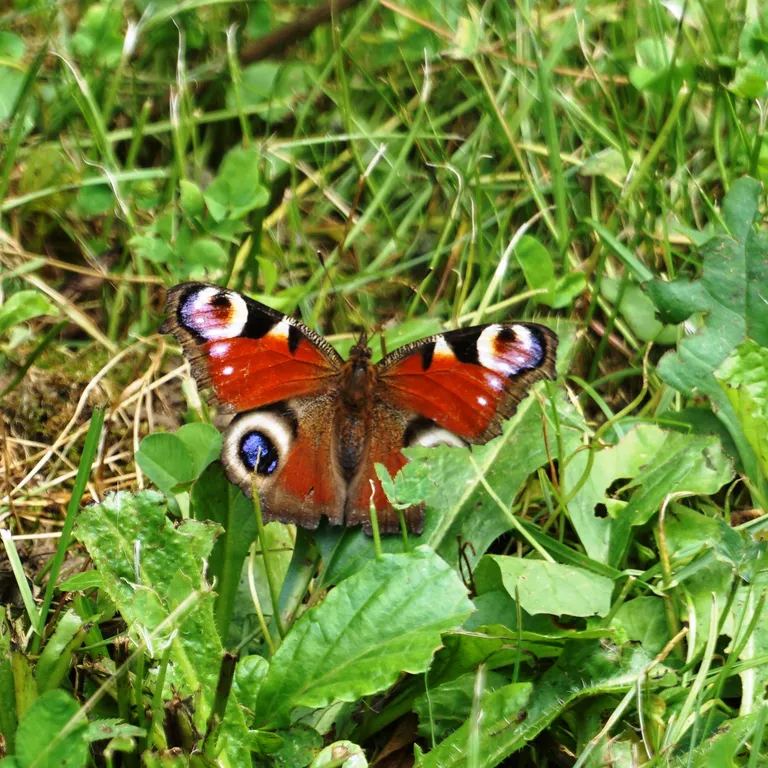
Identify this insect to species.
Aglais io
